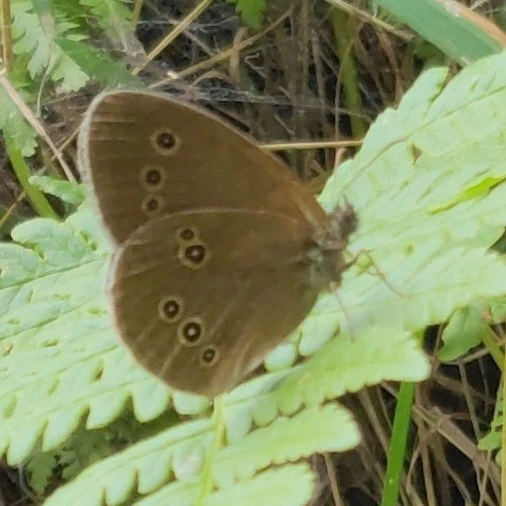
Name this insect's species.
Aphantopus hyperantus
